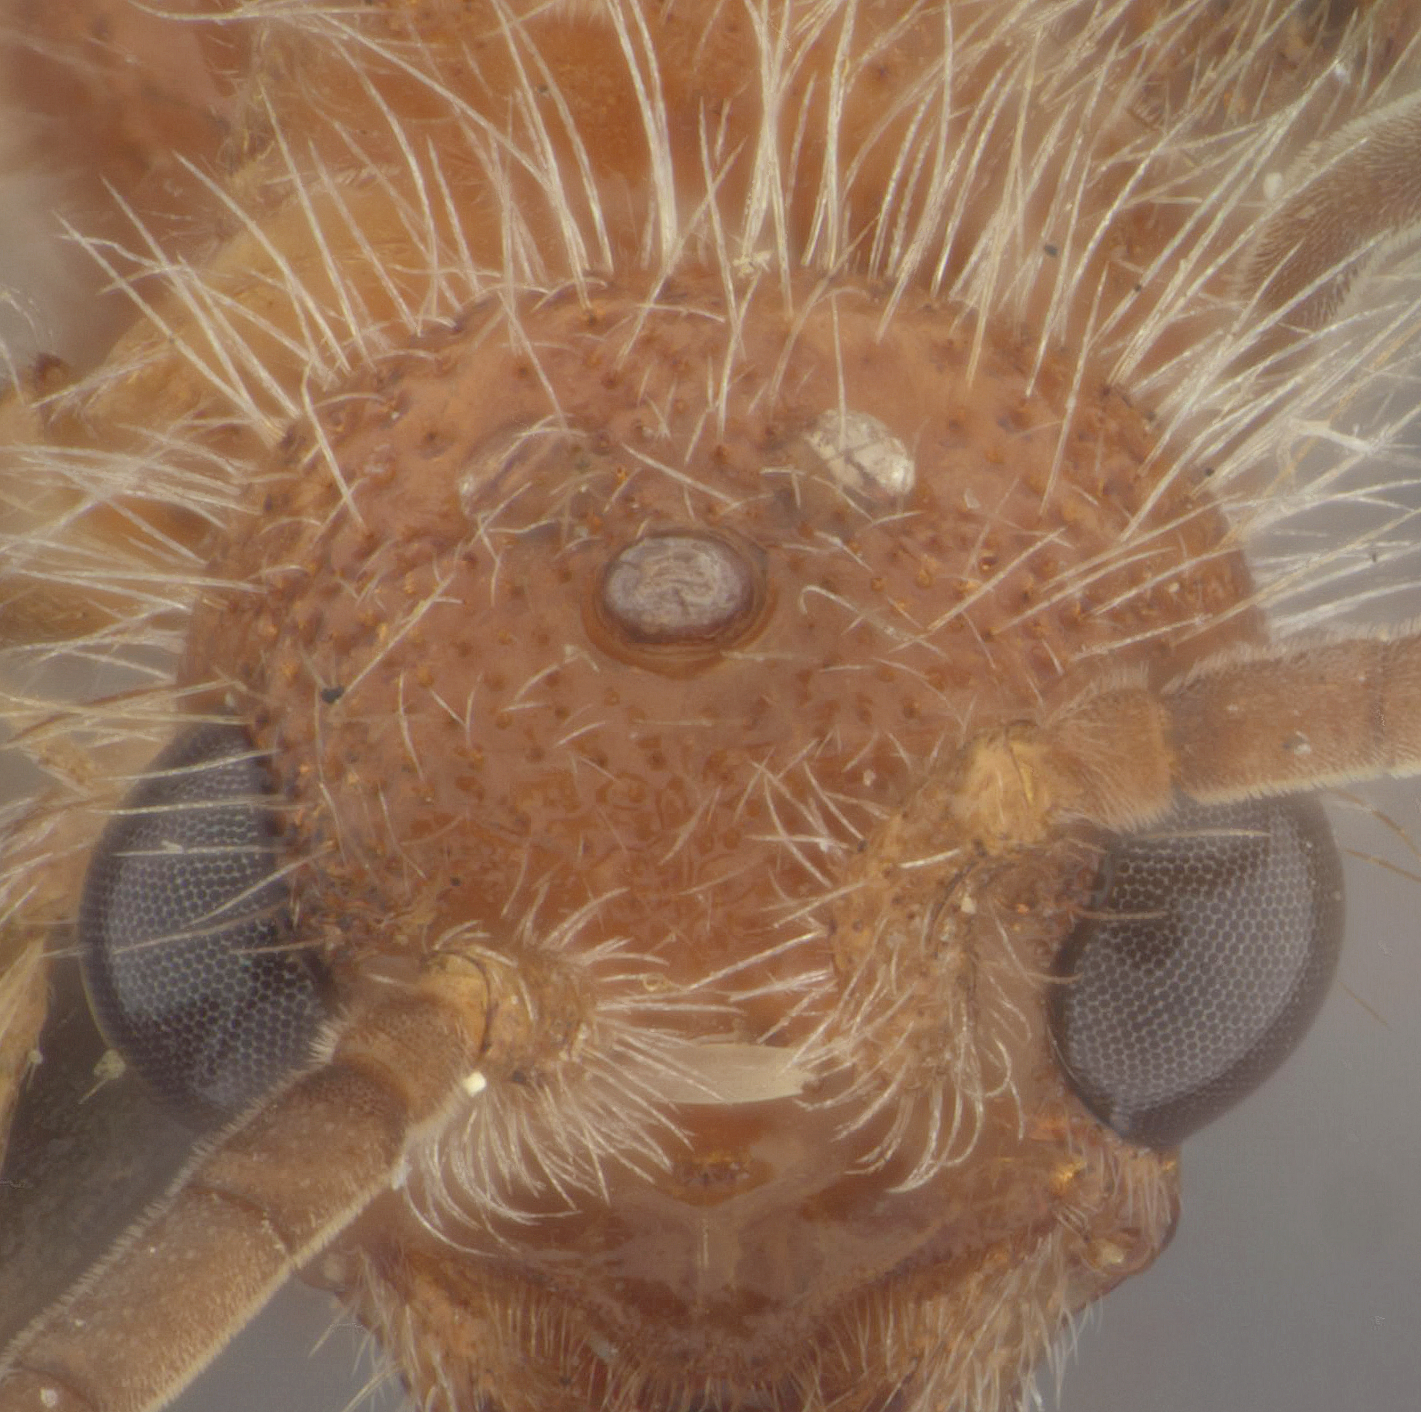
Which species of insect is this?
Photomorphus comobabii
